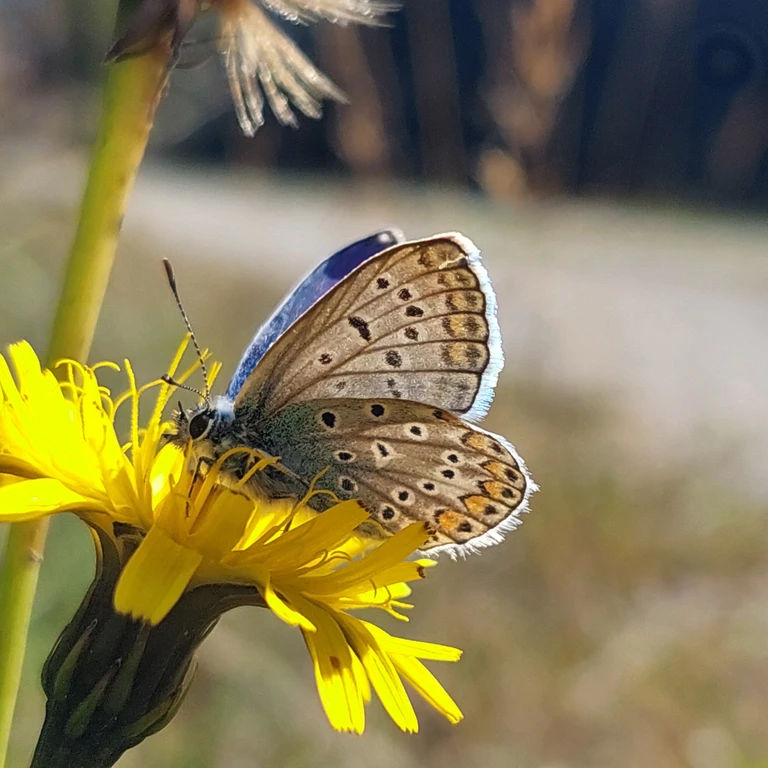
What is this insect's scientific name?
Polyommatus icarus
